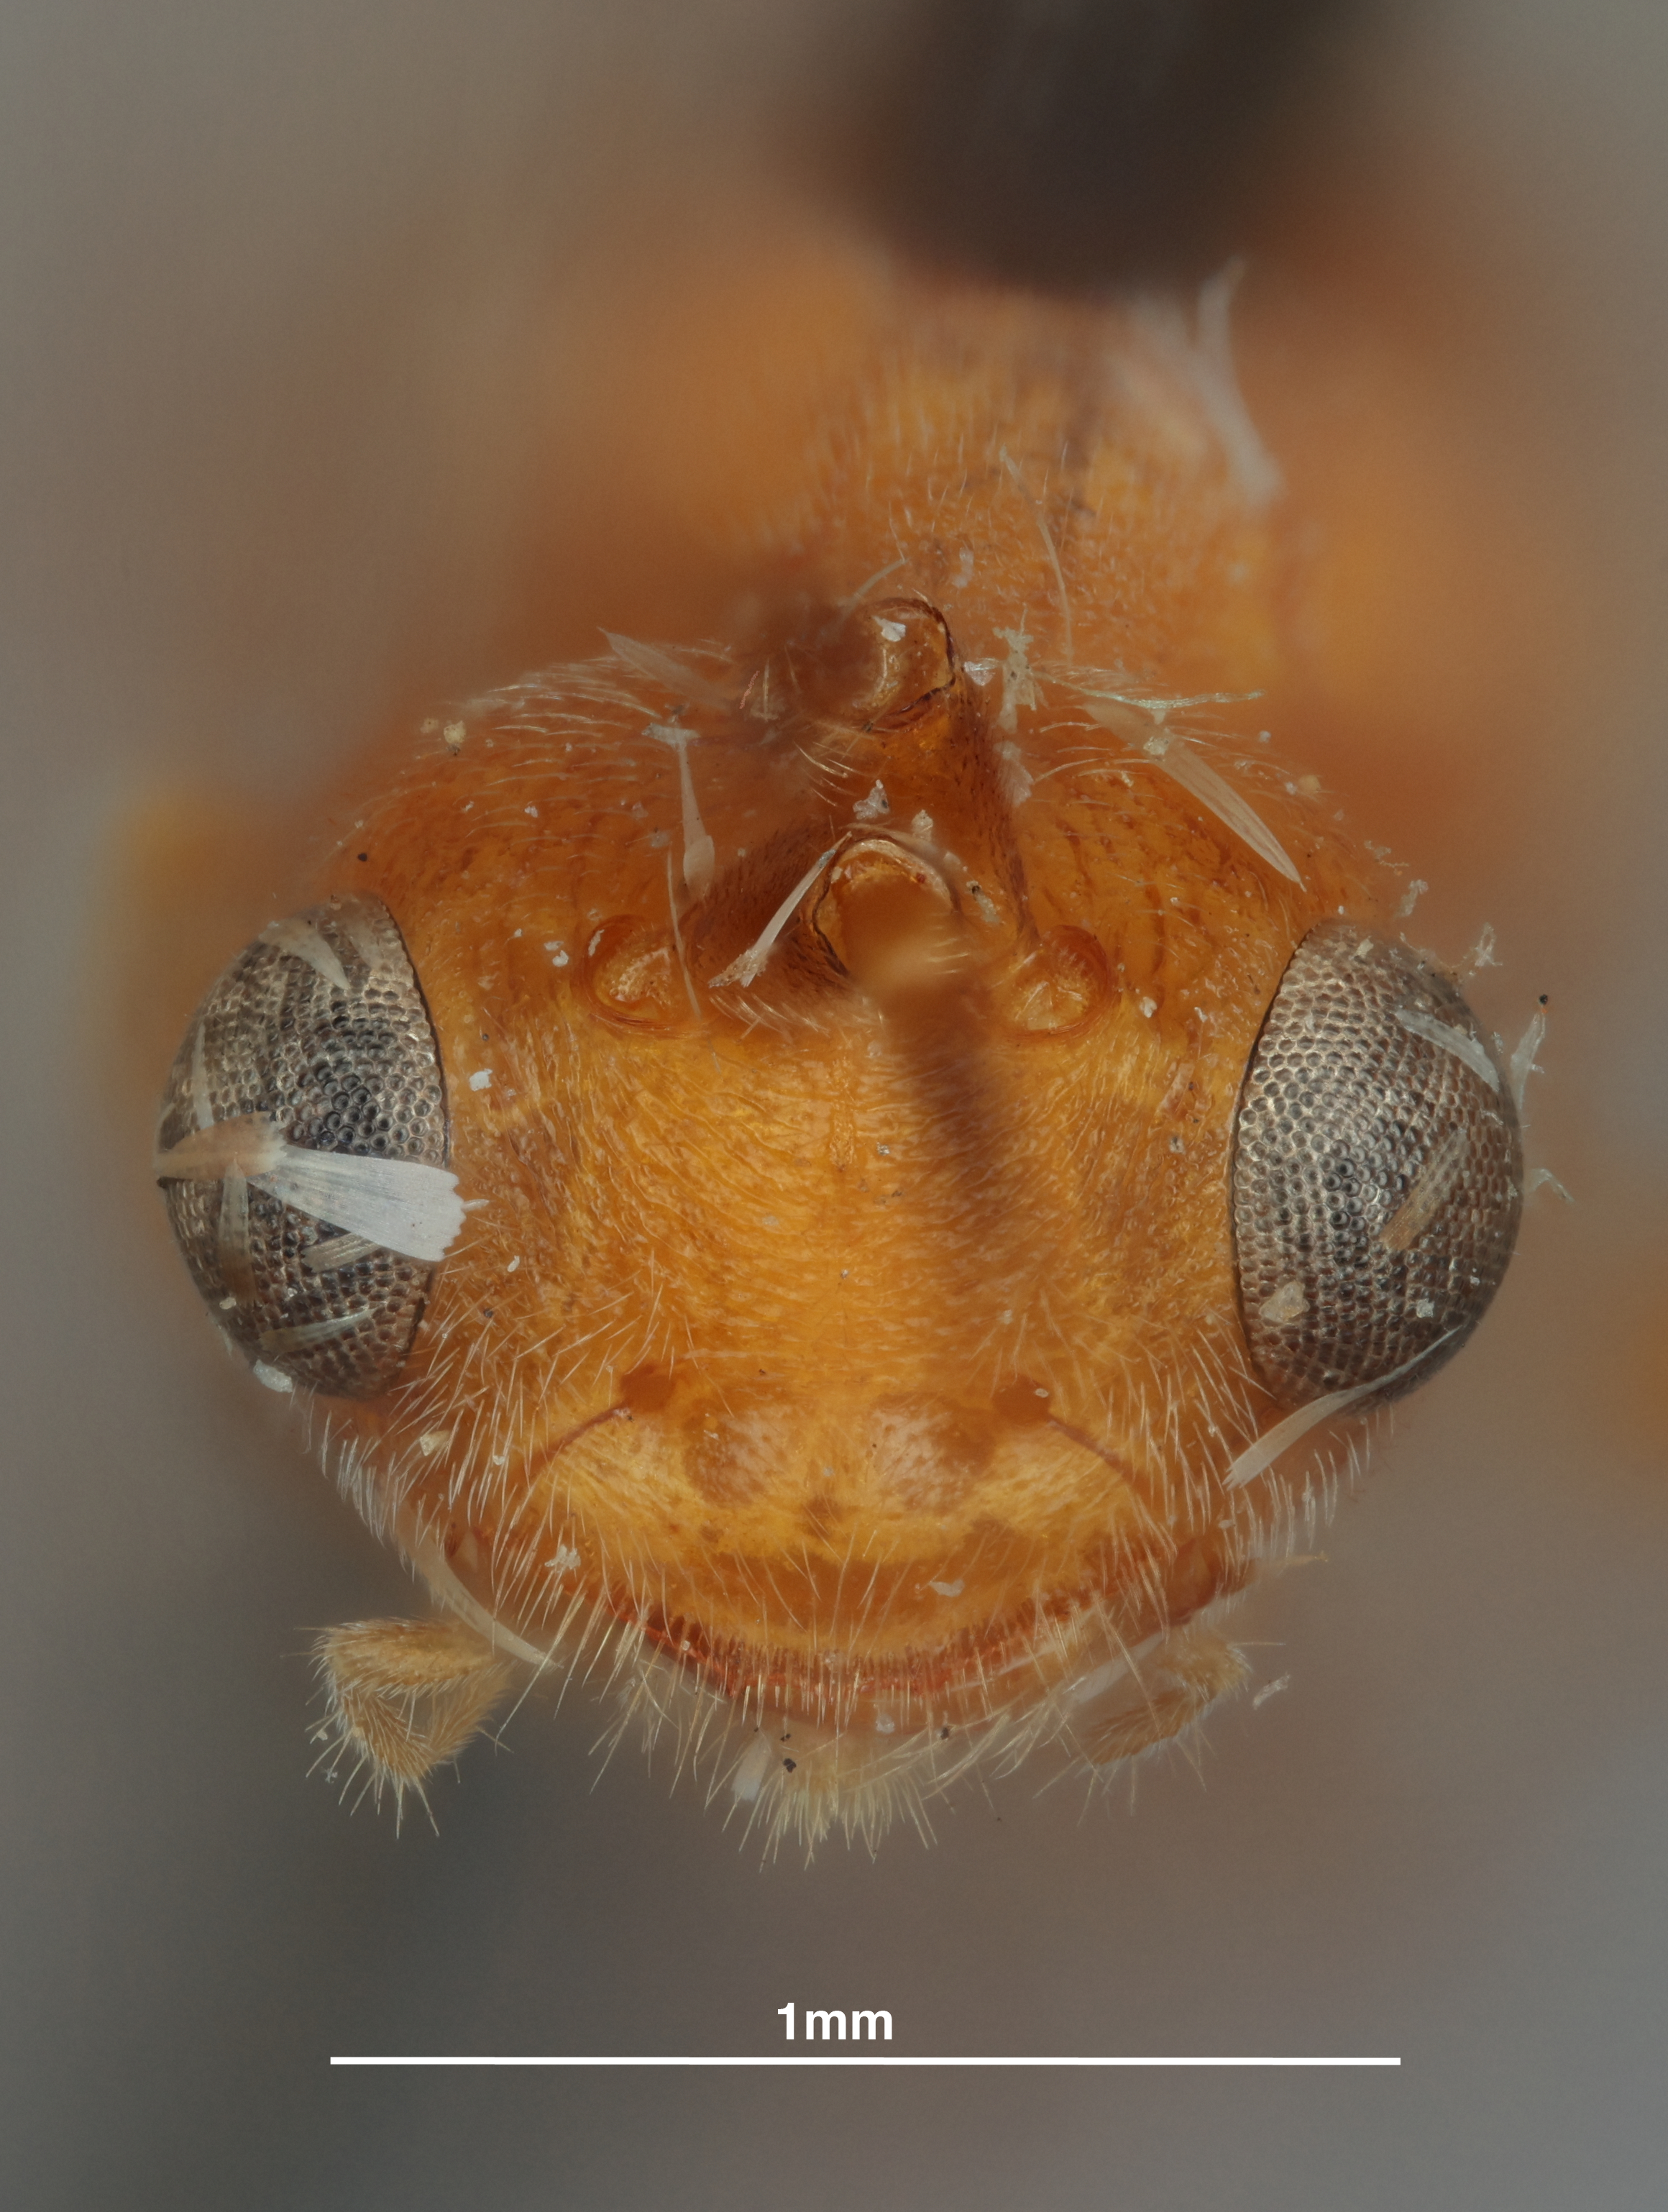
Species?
Phanerotoma franklini
